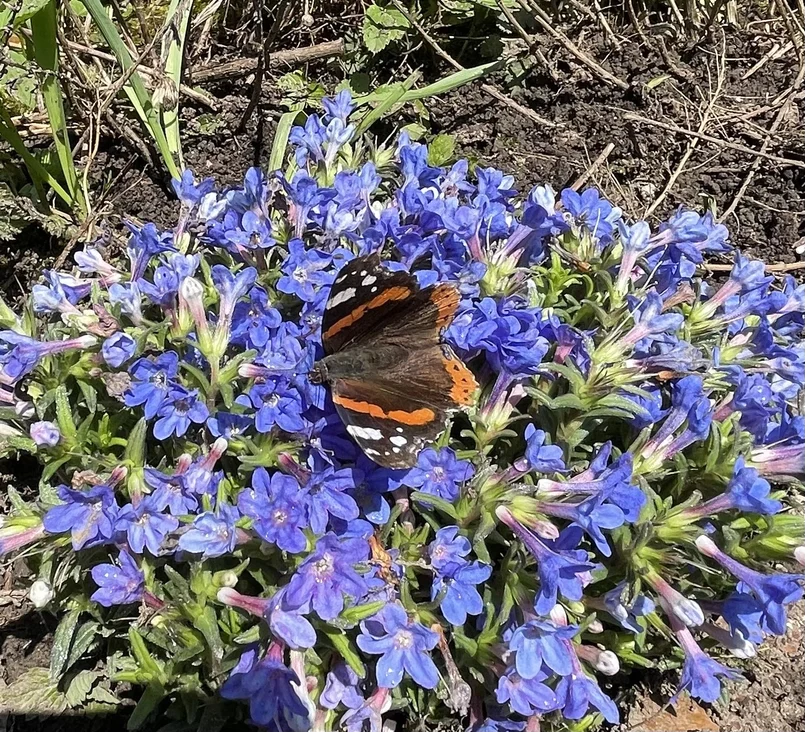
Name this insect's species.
Vanessa atalanta
